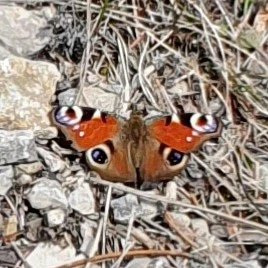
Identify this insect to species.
Aglais io
